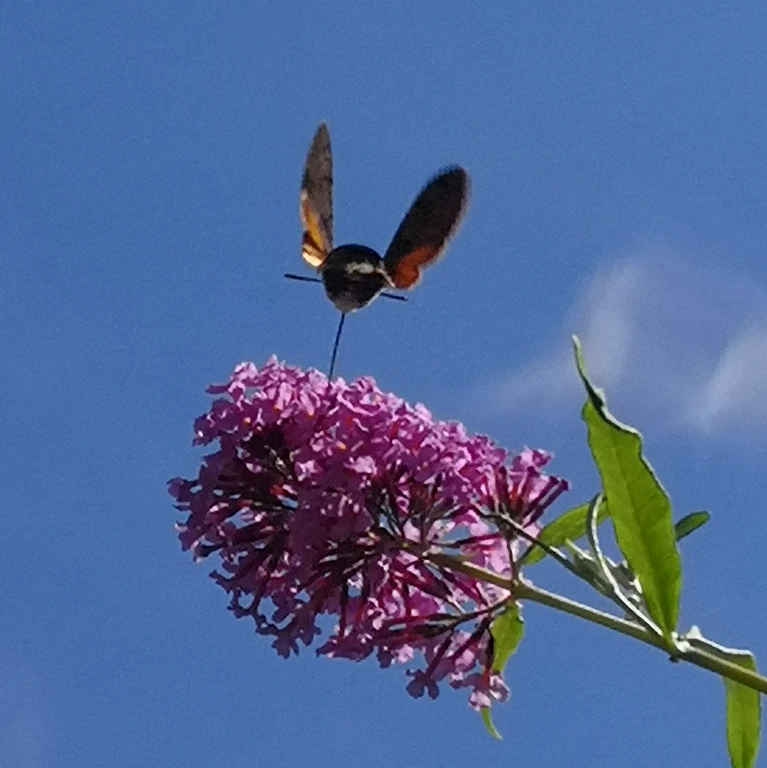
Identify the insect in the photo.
Macroglossum stellatarum
